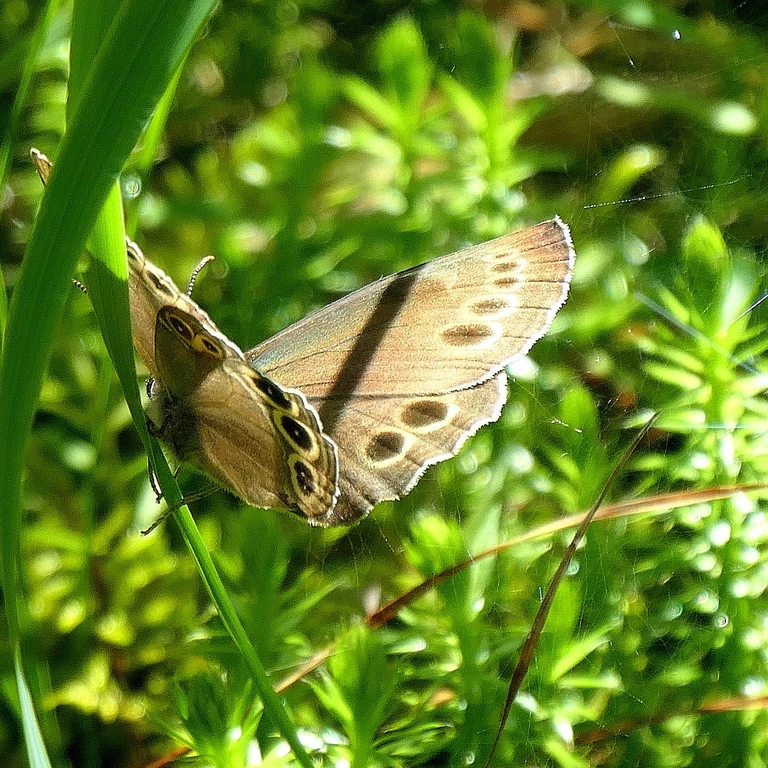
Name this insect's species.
Lopinga achine (also Pararge achine)
